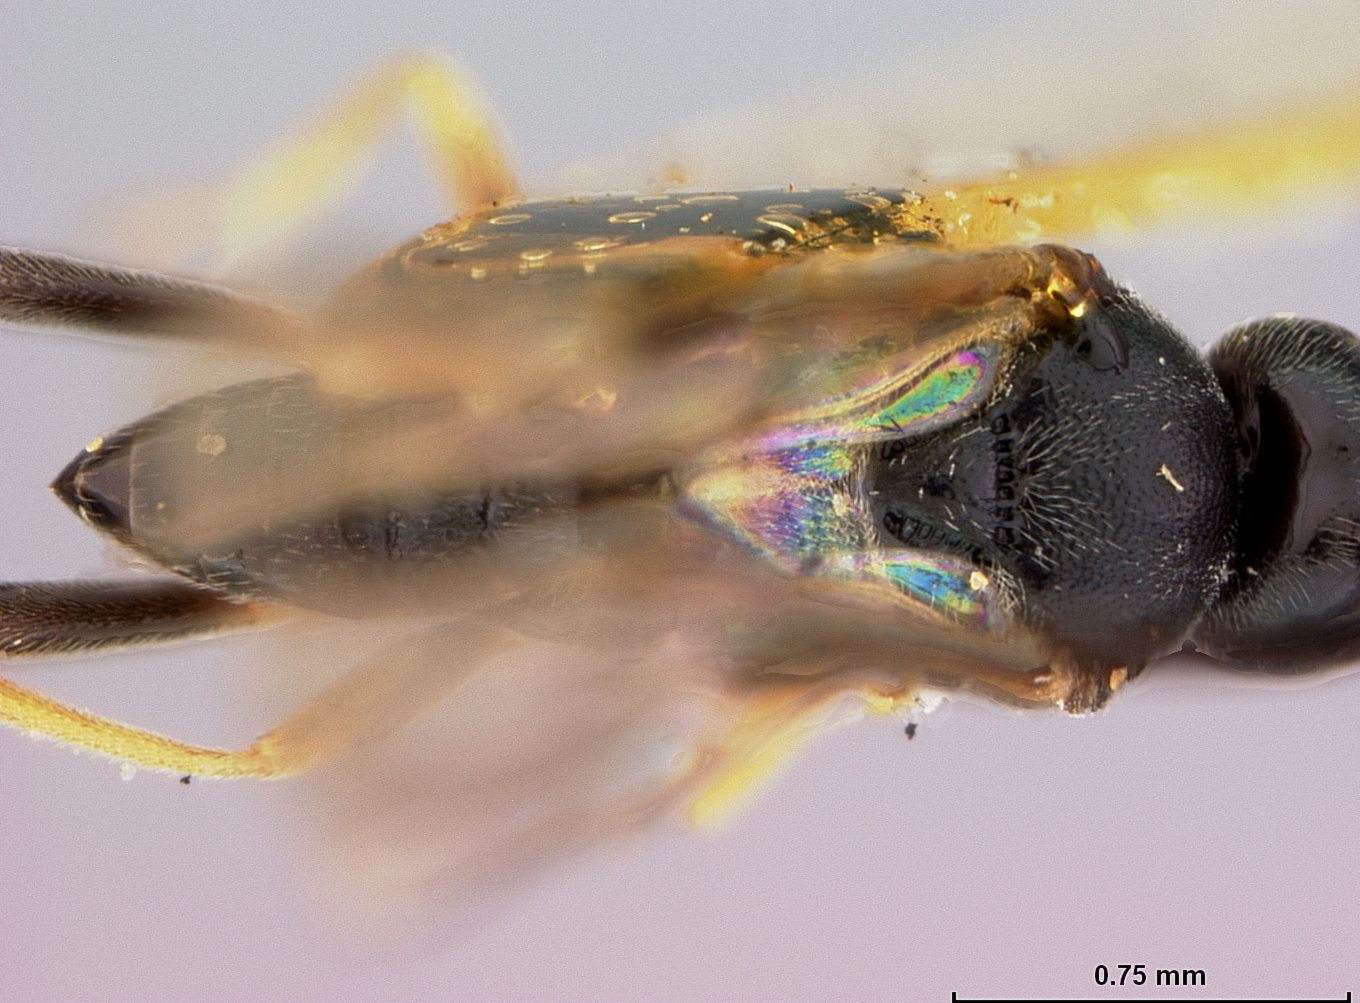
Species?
Apanteles cingiliae
